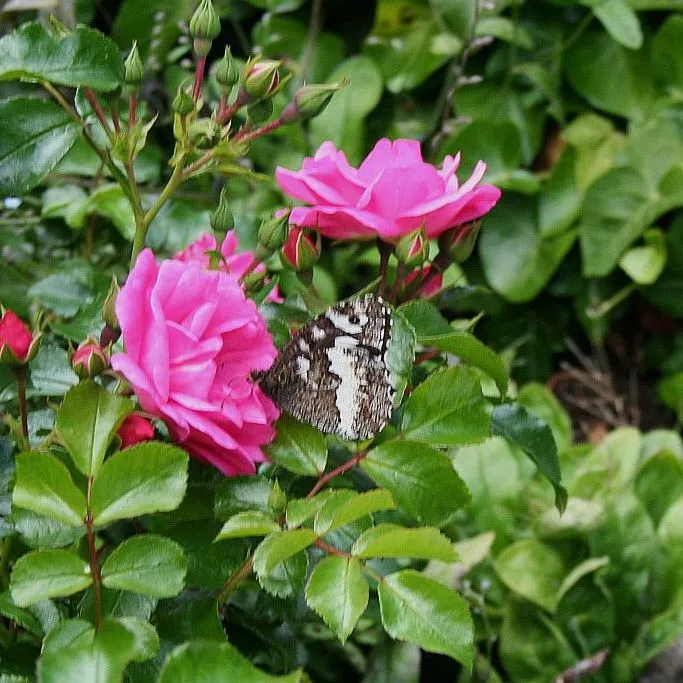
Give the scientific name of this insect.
Brintesia circe
